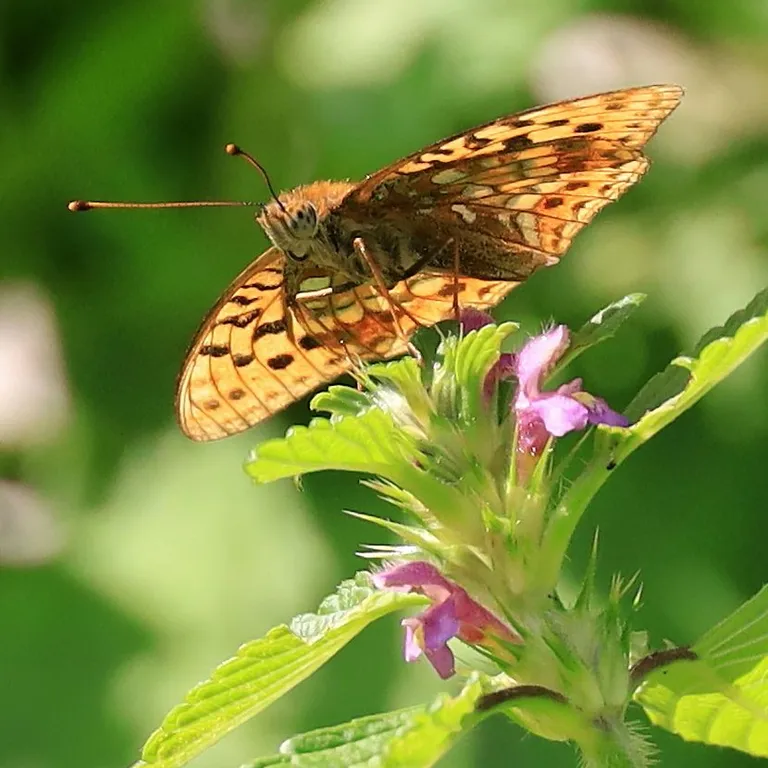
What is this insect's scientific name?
Speyeria aglaja
